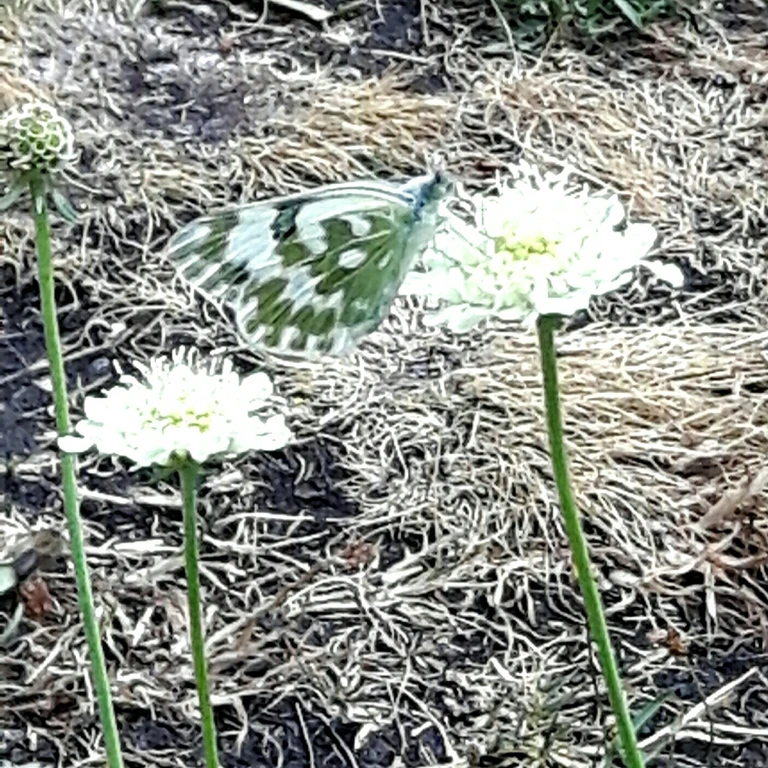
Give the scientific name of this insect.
Pontia edusa
